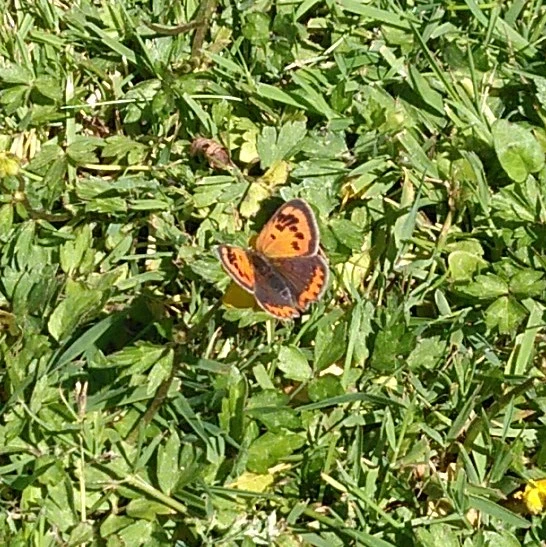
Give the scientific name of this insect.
Lycaena phlaeas
